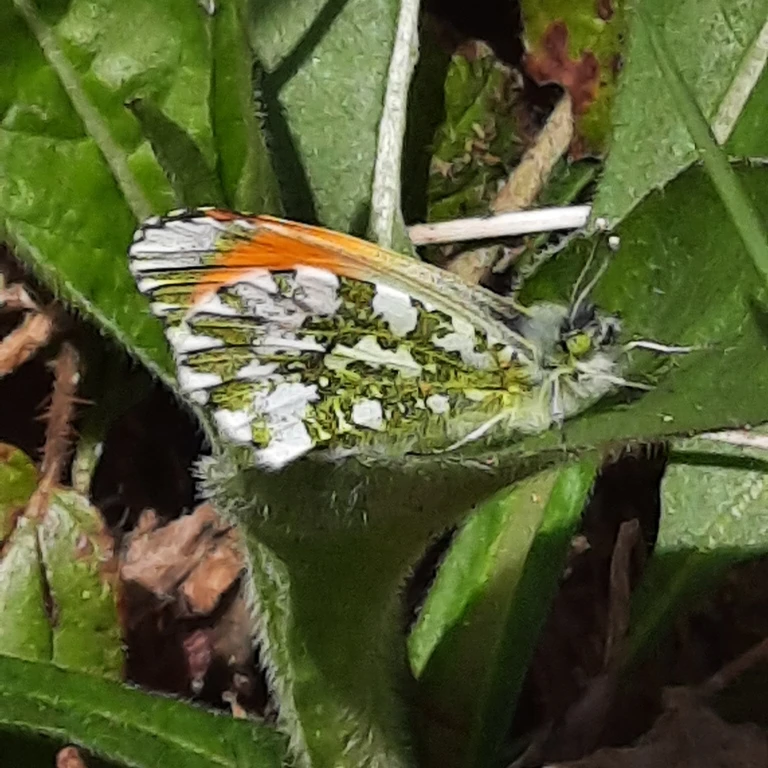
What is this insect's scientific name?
Anthocharis cardamines
